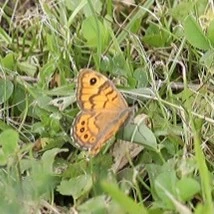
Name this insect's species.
Lasiommata megera (also Pararge megera)
